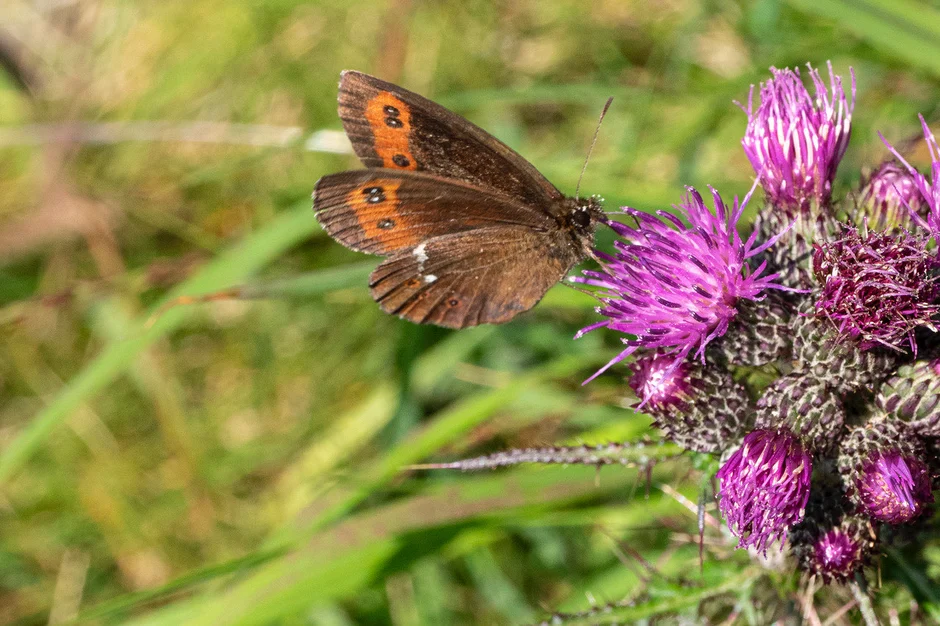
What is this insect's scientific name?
Erebia ligea
